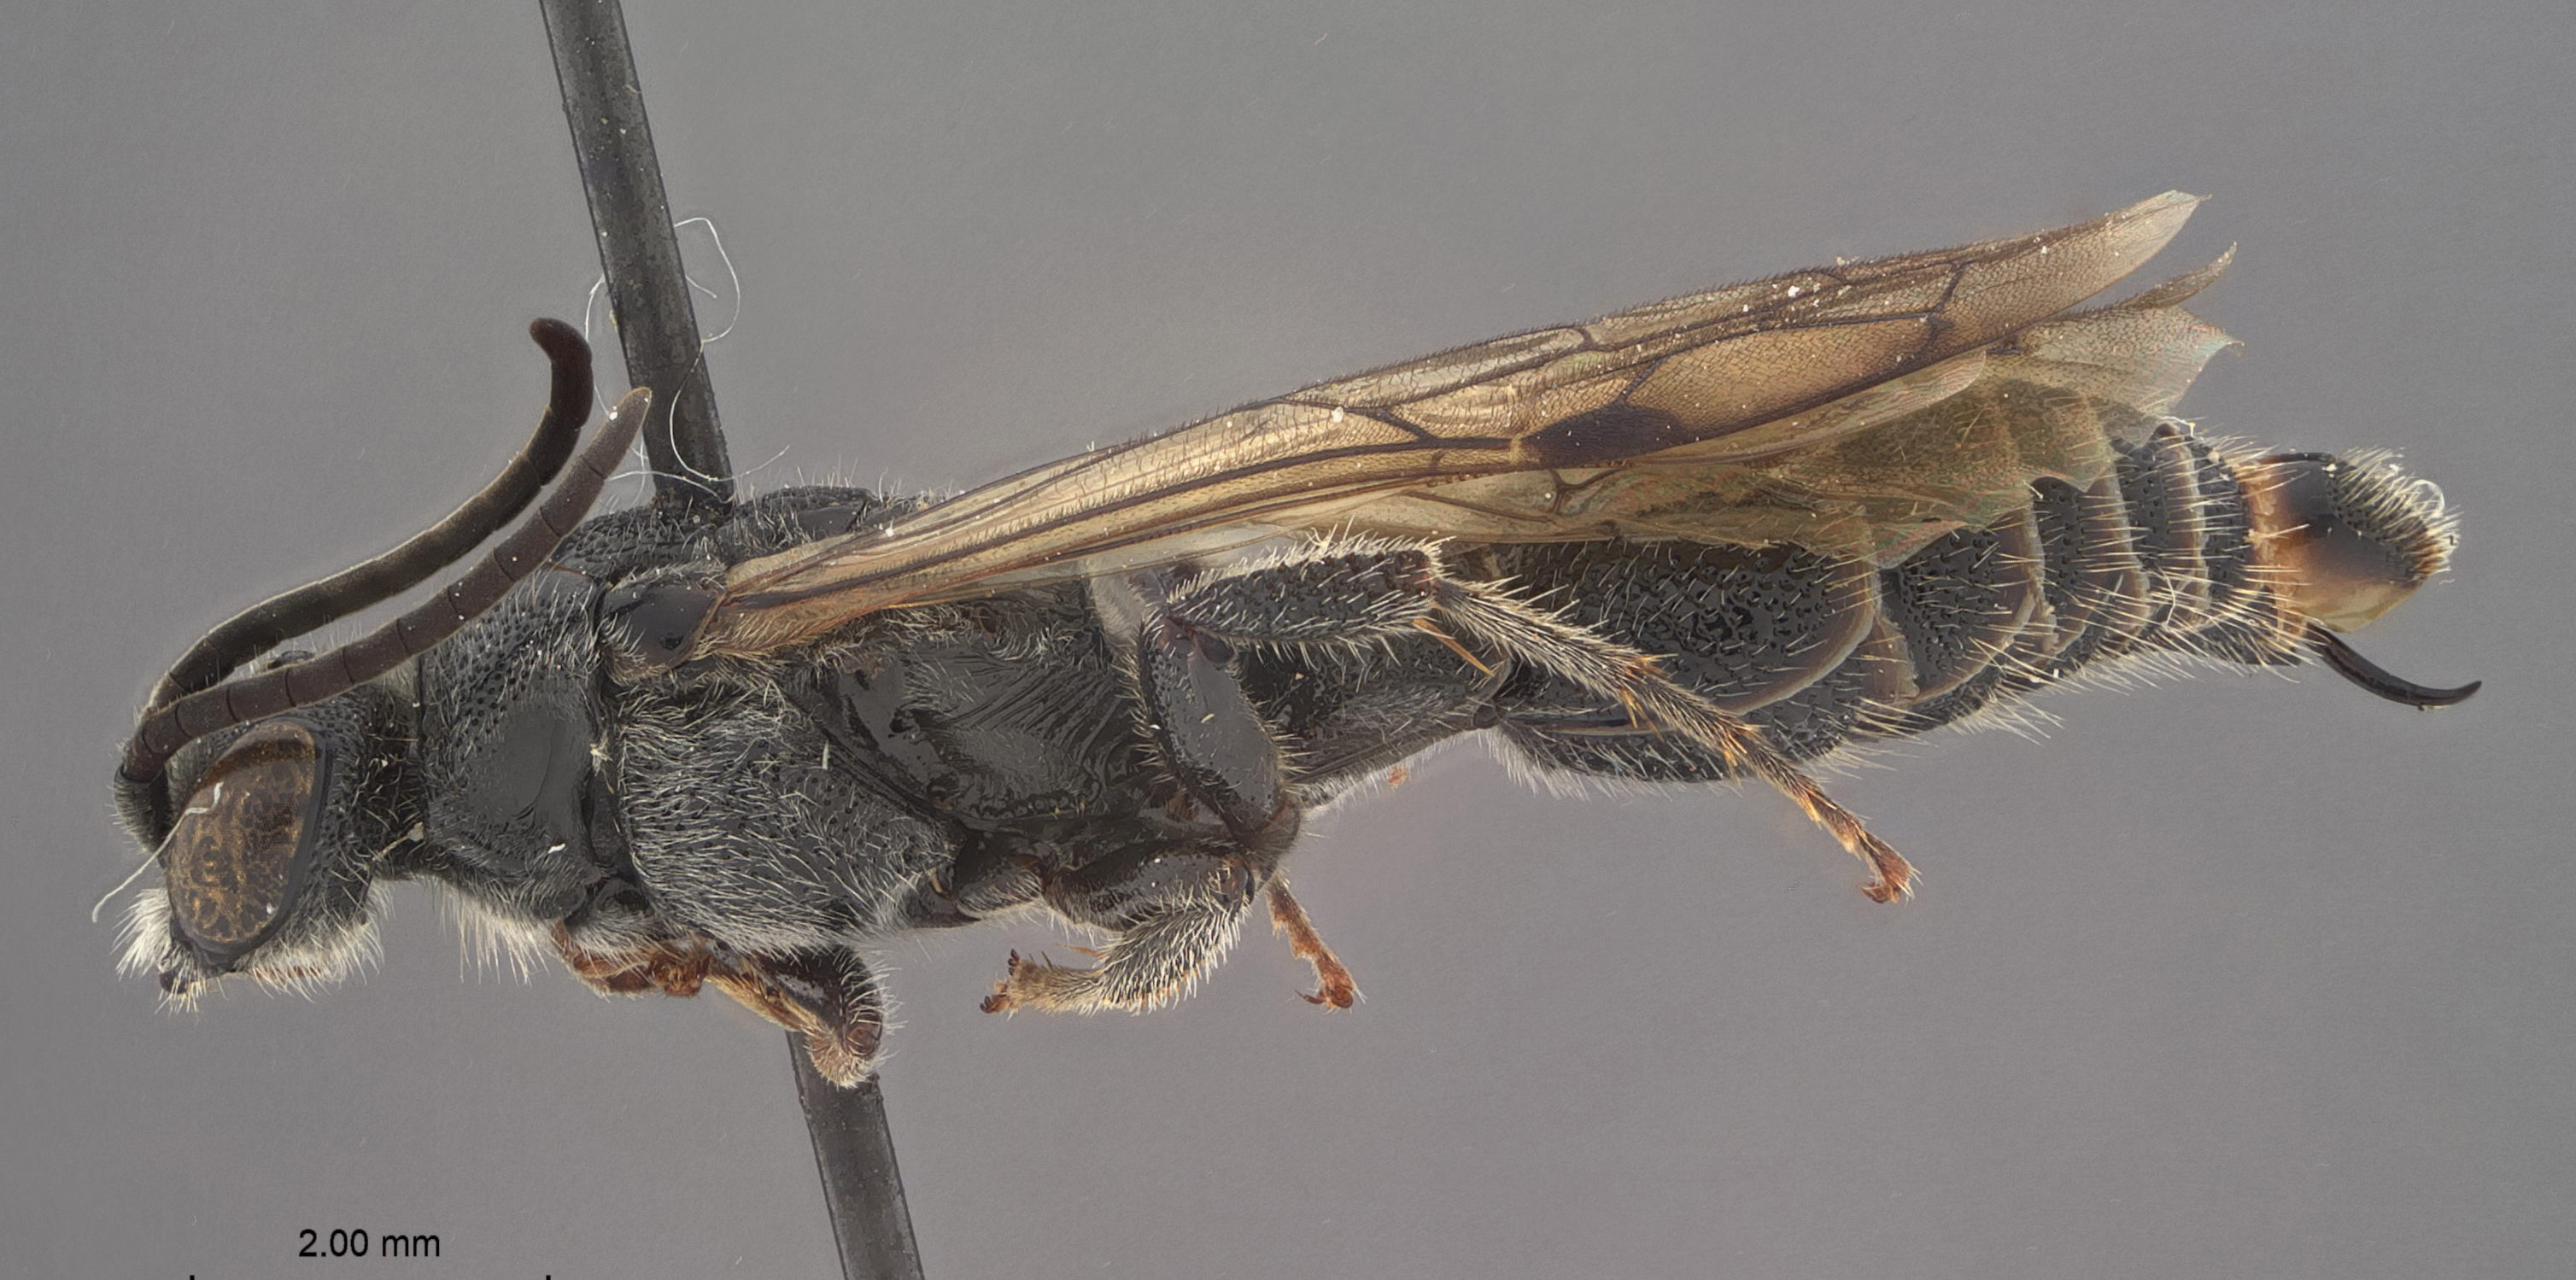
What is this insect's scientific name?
Krombeinia tegularis
